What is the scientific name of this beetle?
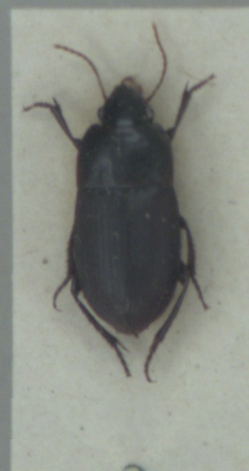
Harpalus servus
